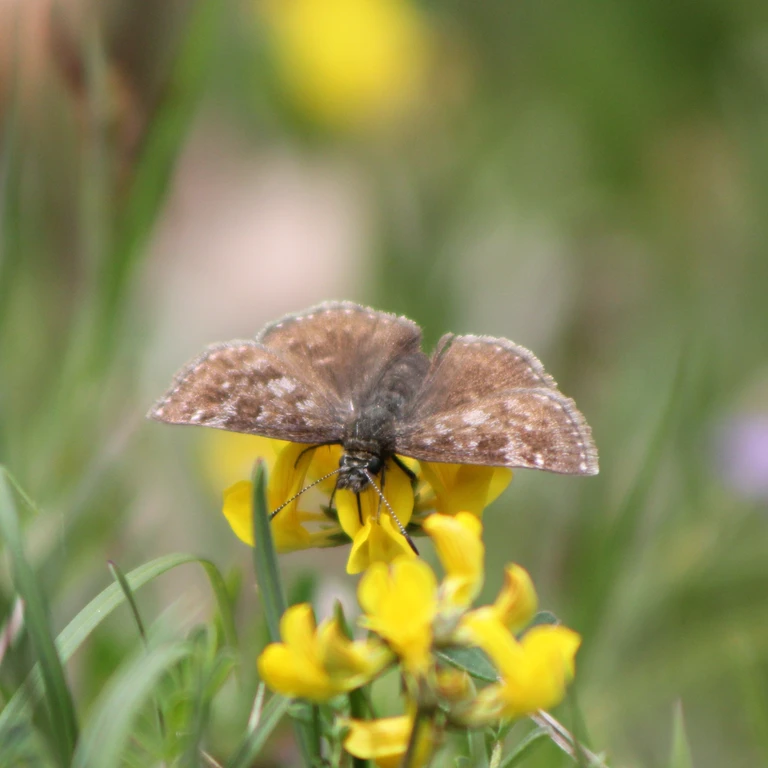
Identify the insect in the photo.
Erynnis tages
